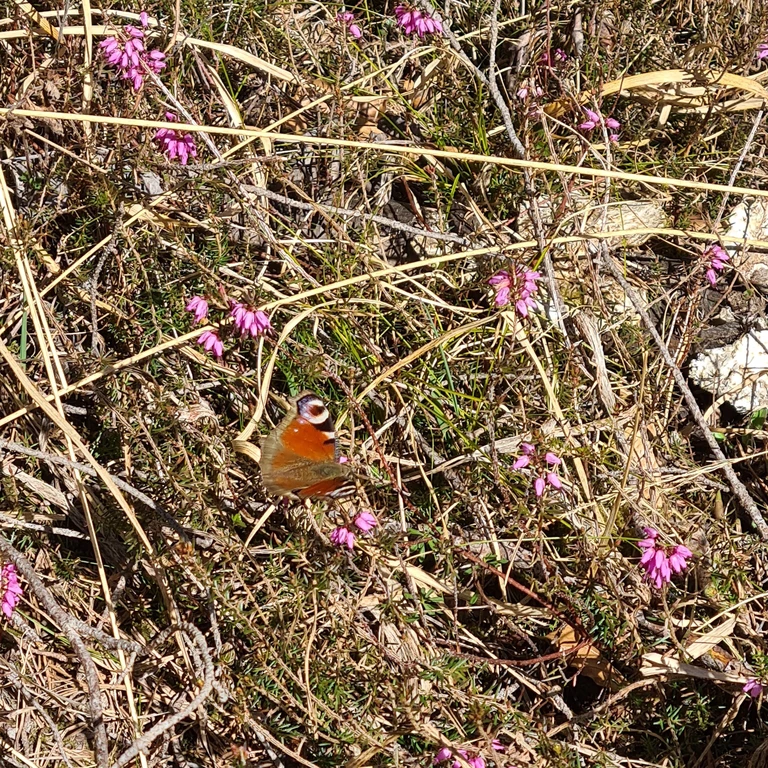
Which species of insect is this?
Aglais io
